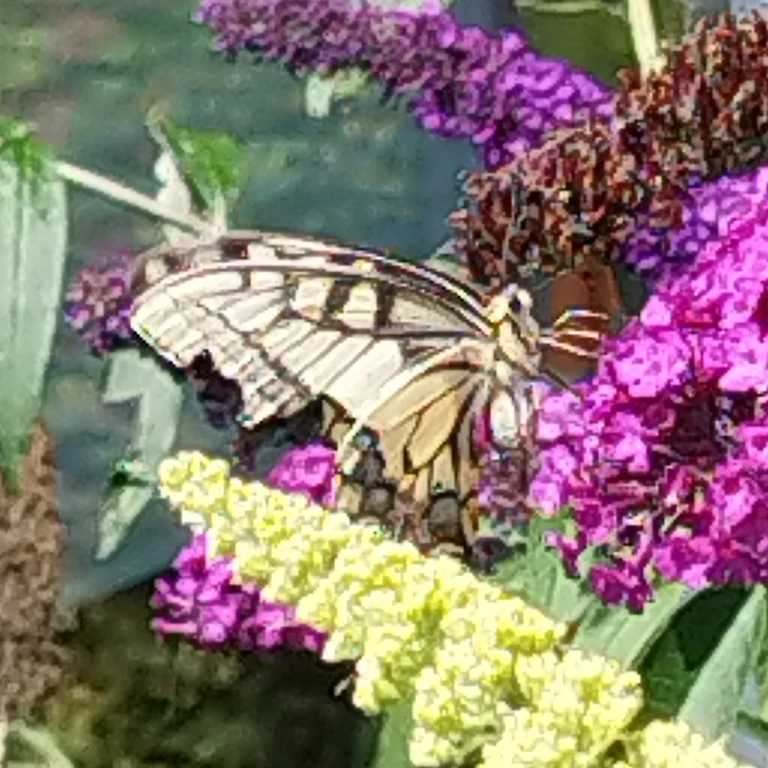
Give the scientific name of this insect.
Papilio machaon
